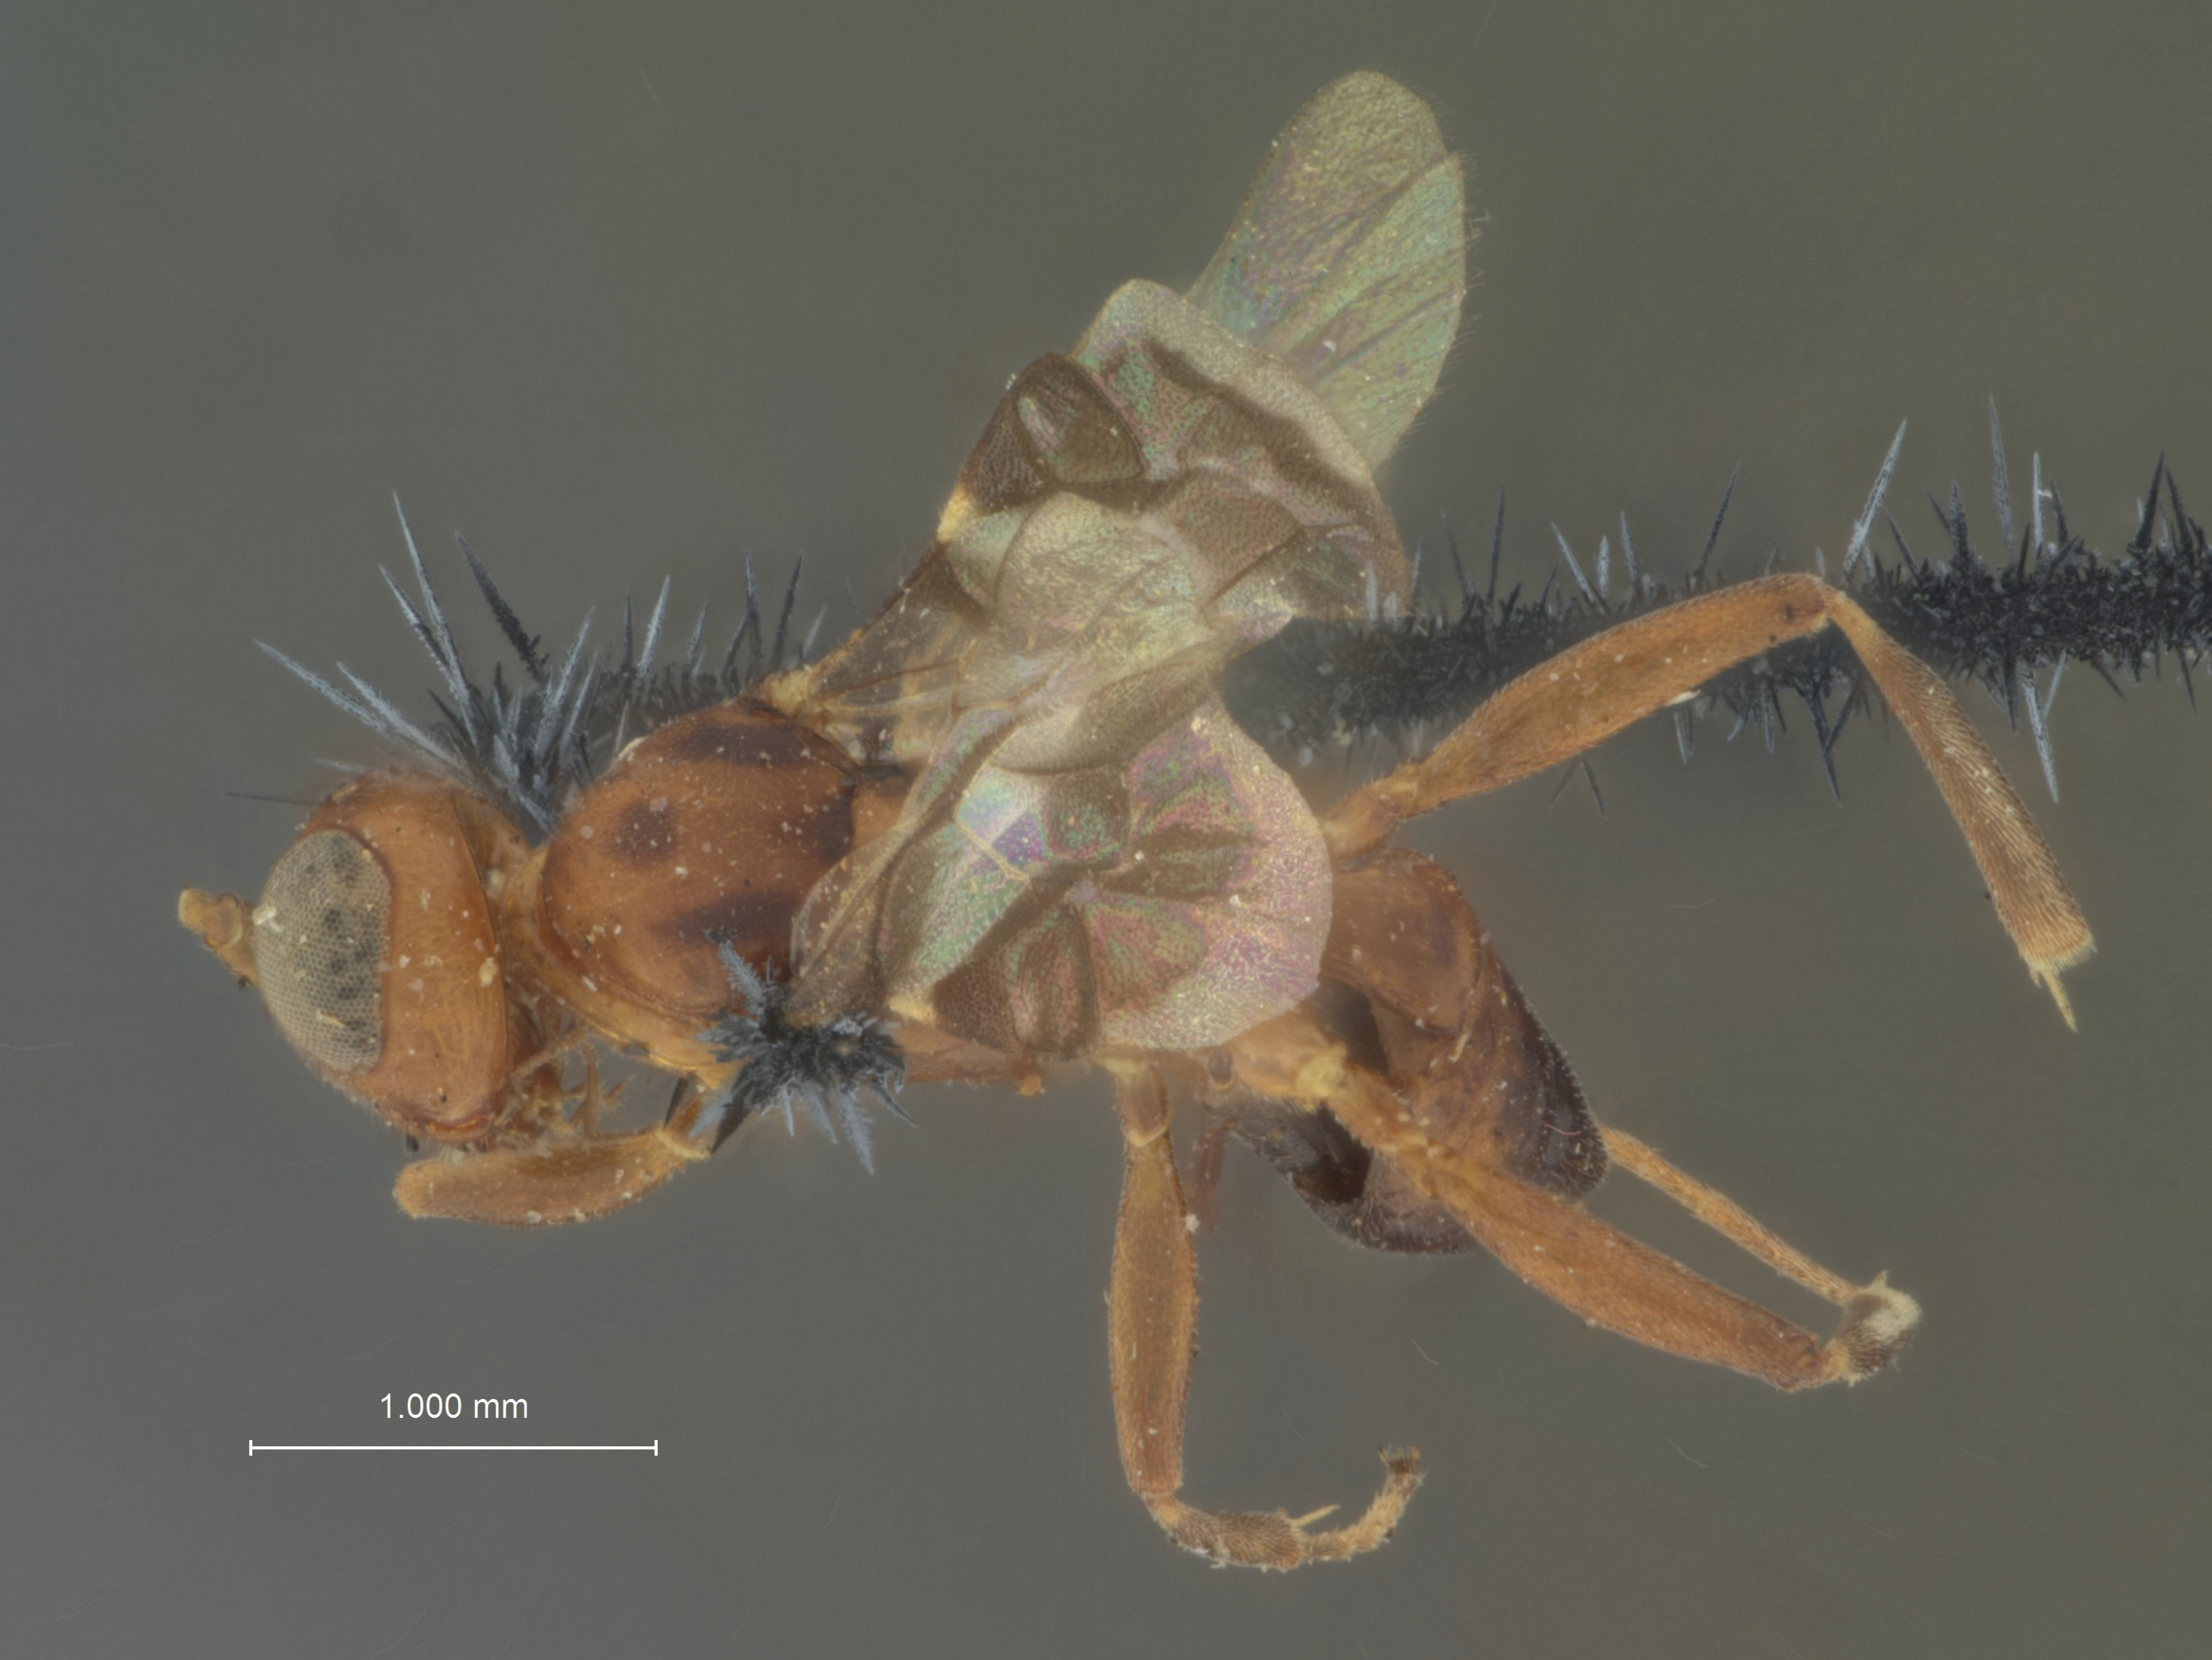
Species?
Otacustes periliti
